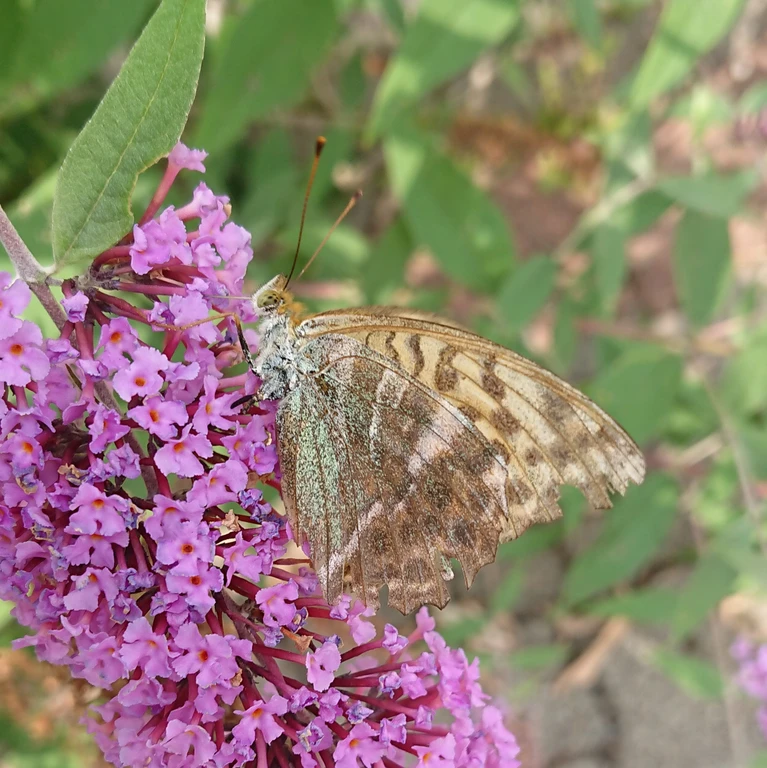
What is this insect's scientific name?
Argynnis paphia
